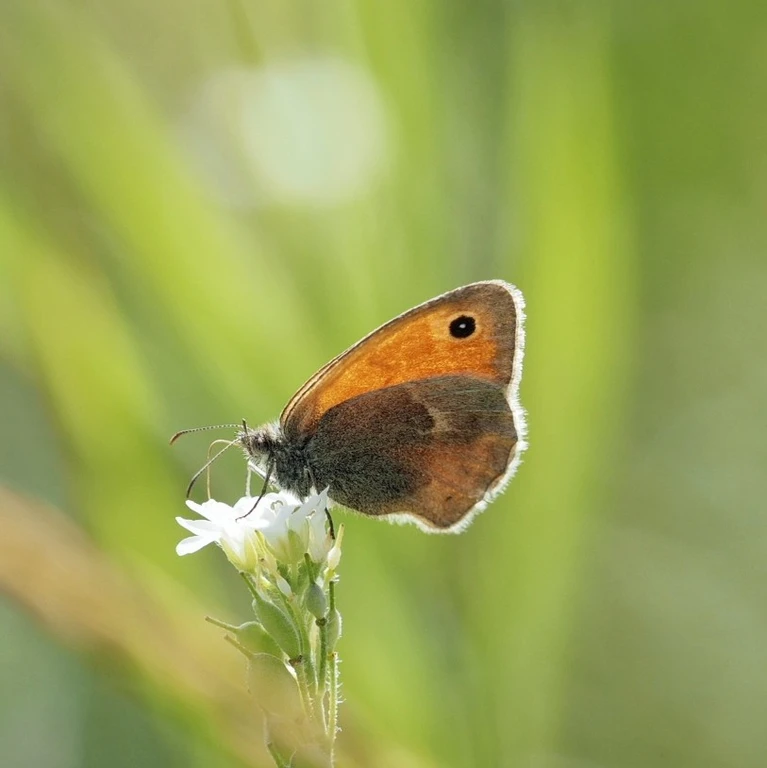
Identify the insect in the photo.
Coenonympha pamphilus
